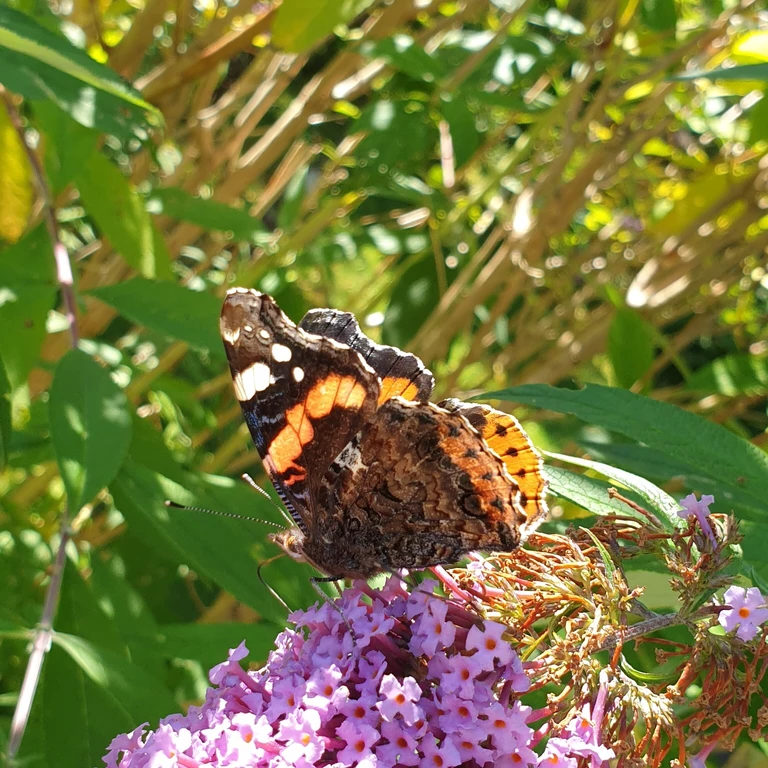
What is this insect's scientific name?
Vanessa atalanta
